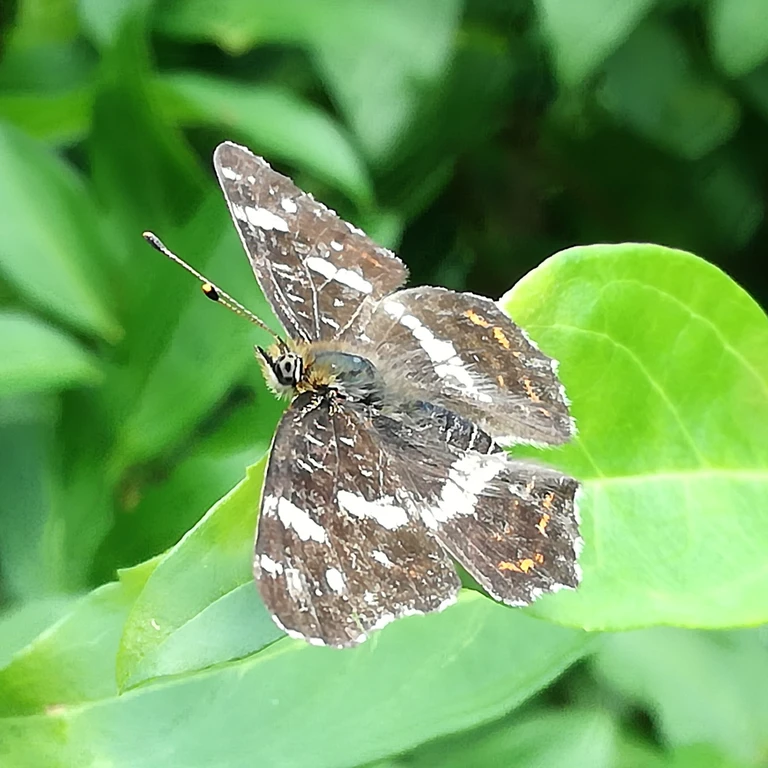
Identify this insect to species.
Araschnia levana
